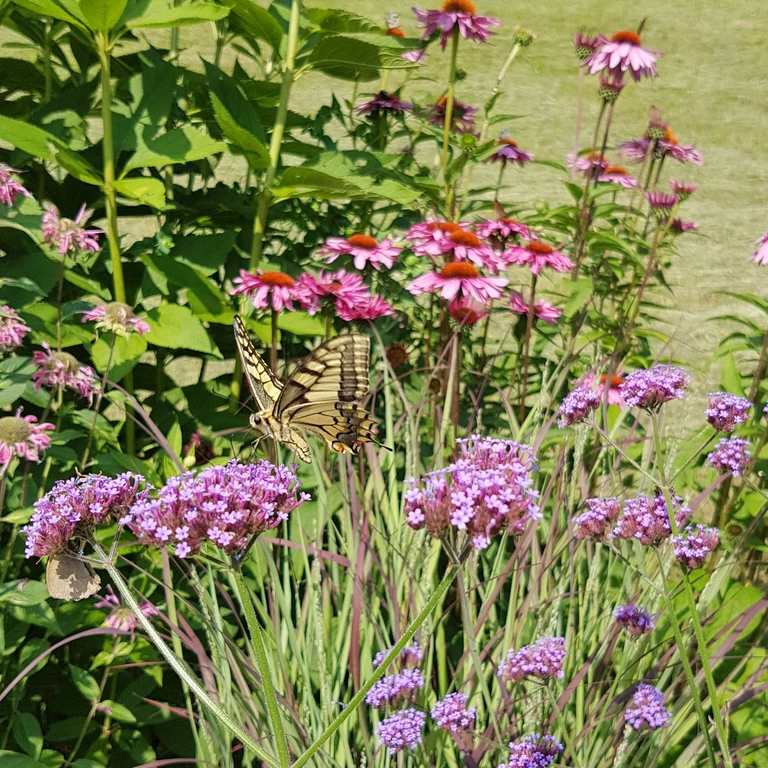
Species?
Papilio machaon
